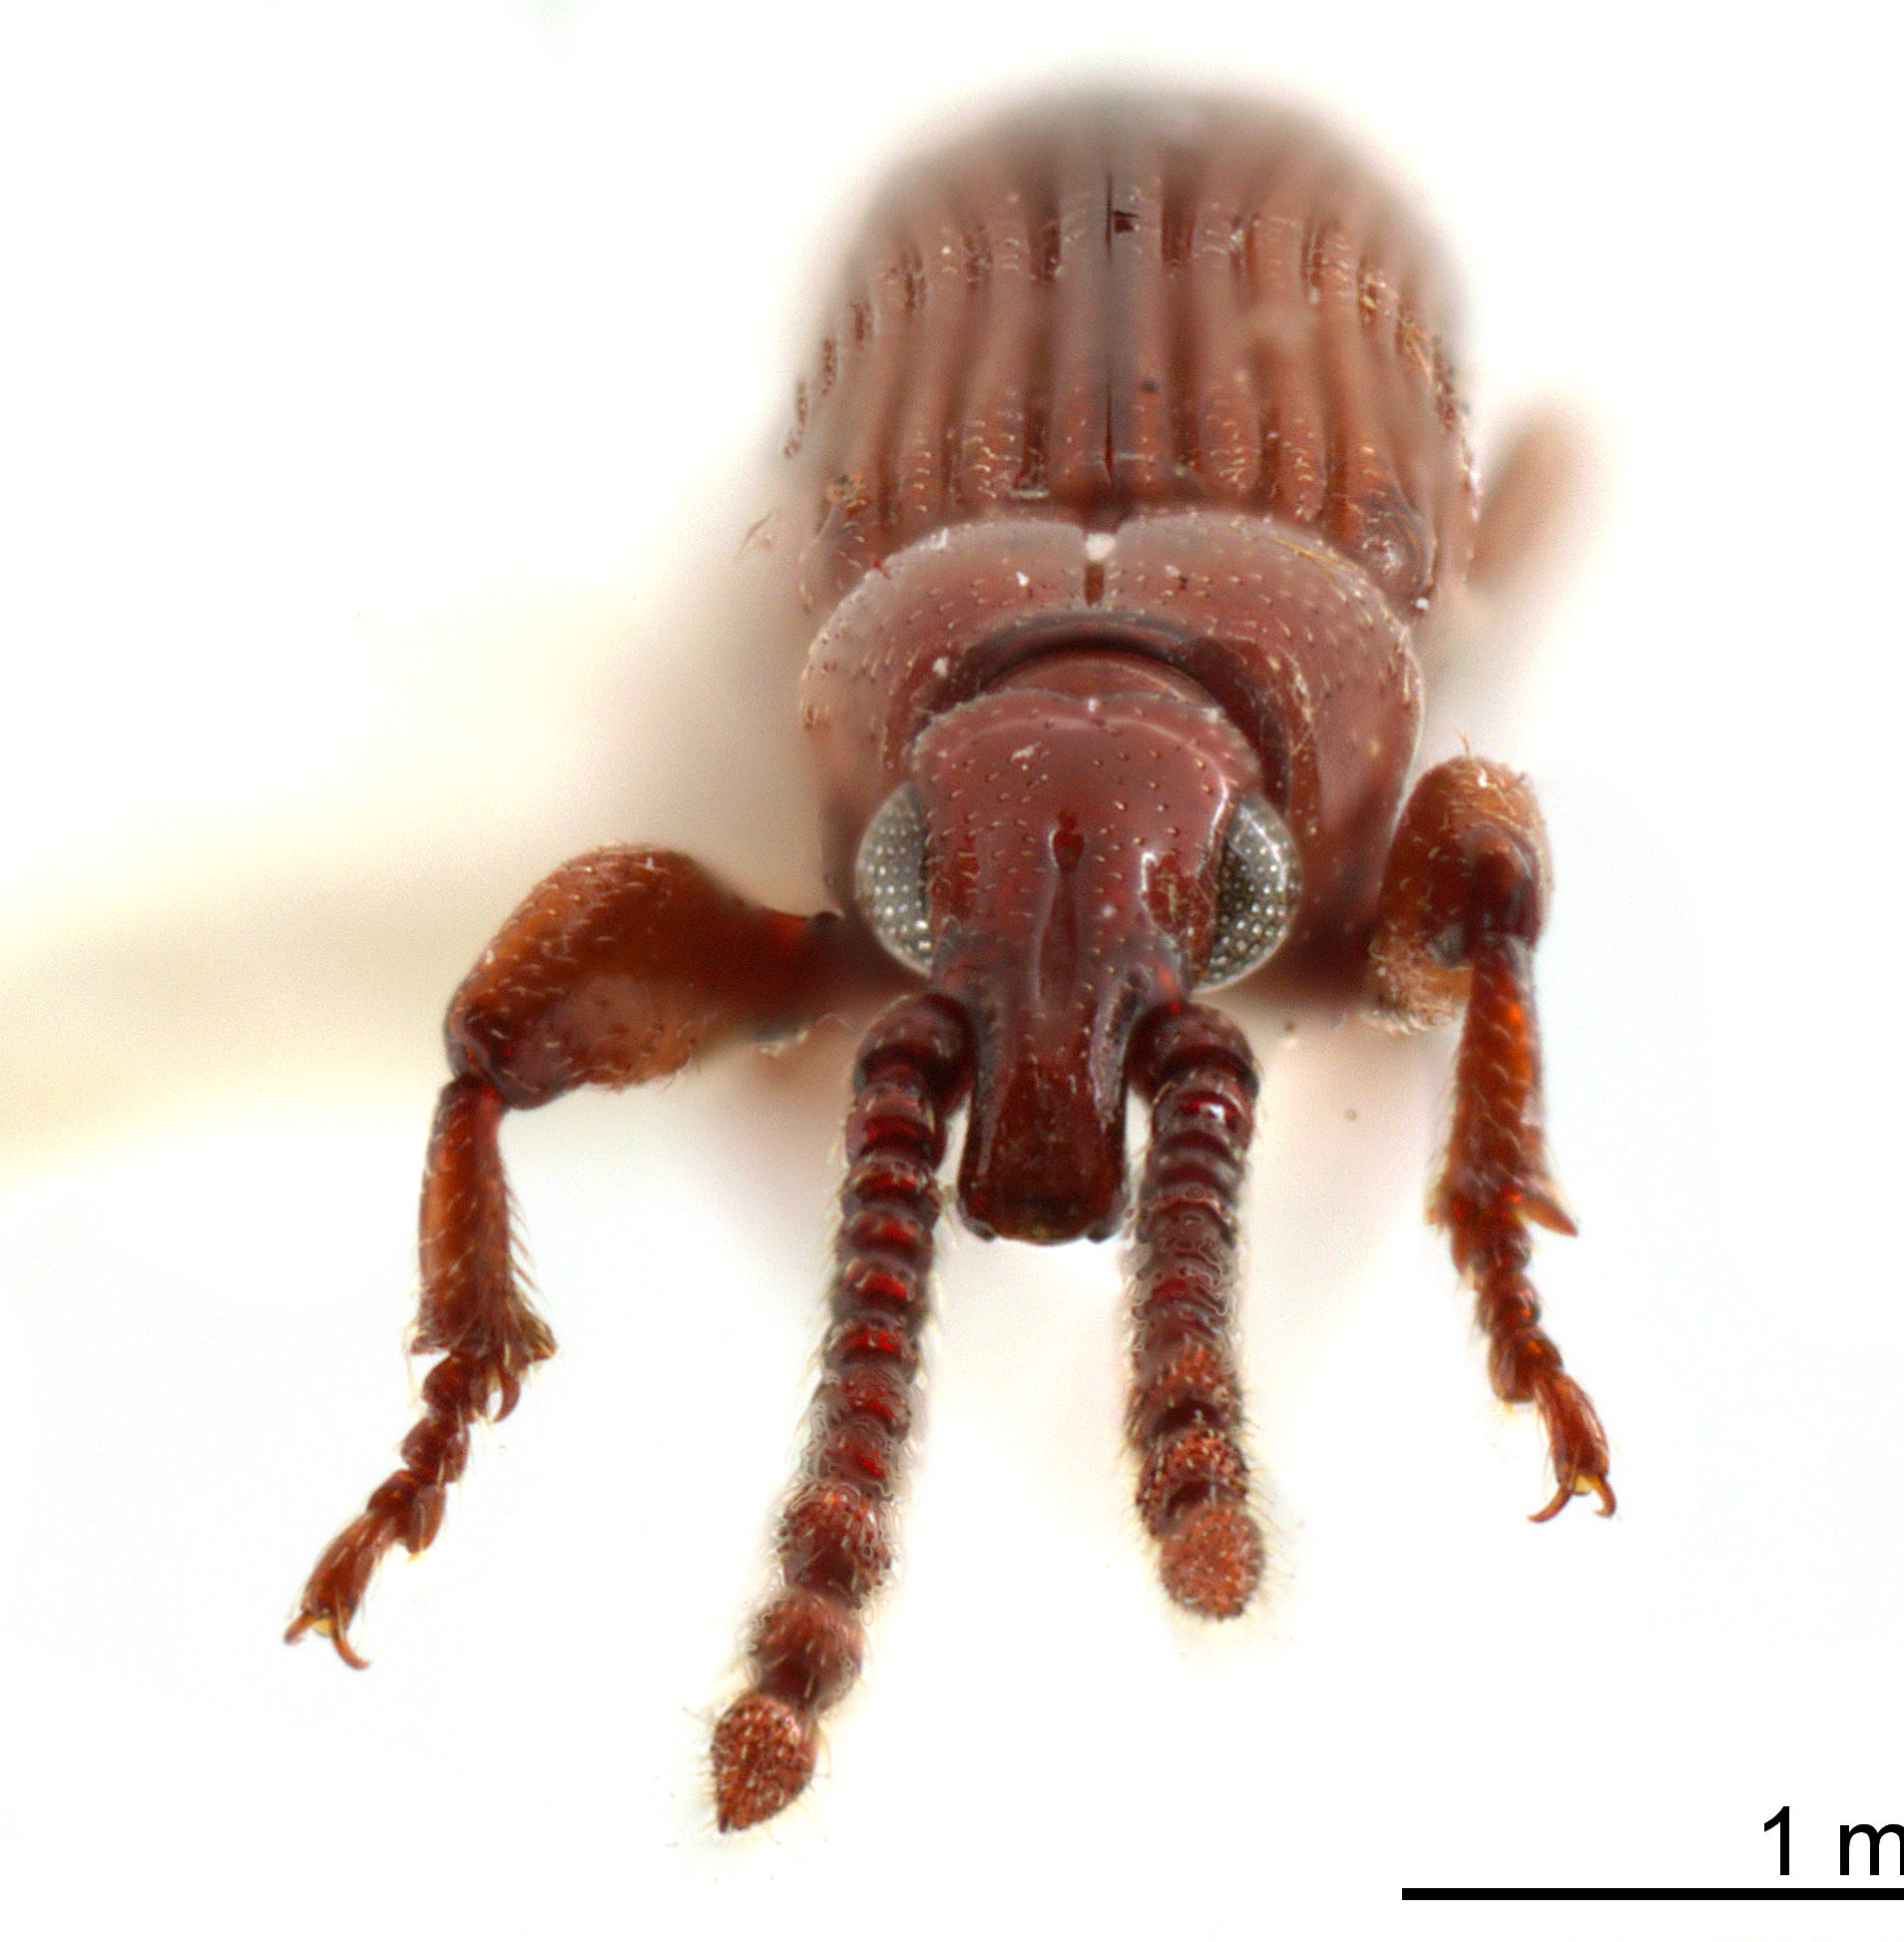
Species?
Microtrachelizus aethiopicus
